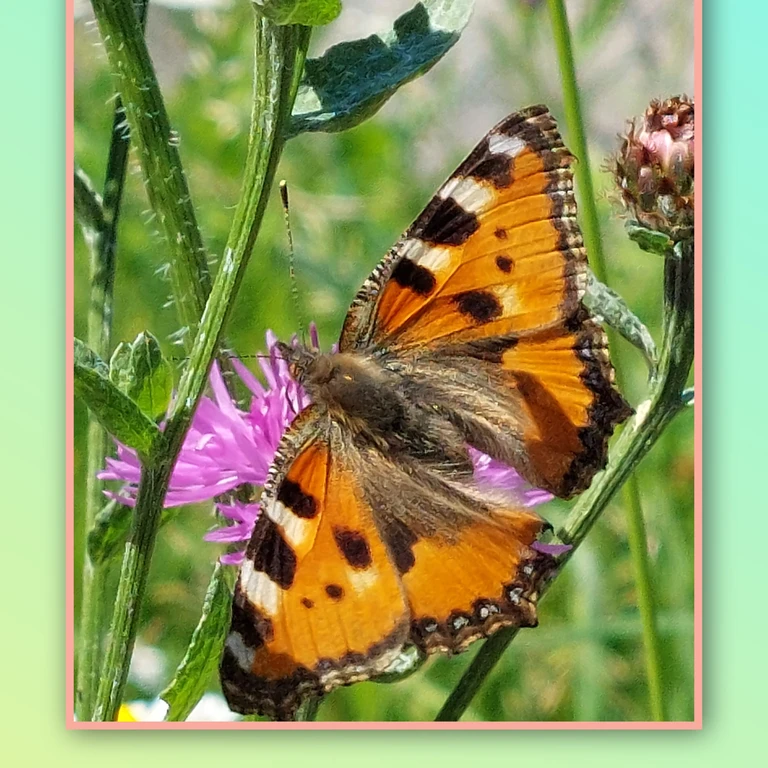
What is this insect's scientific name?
Aglais urticae
